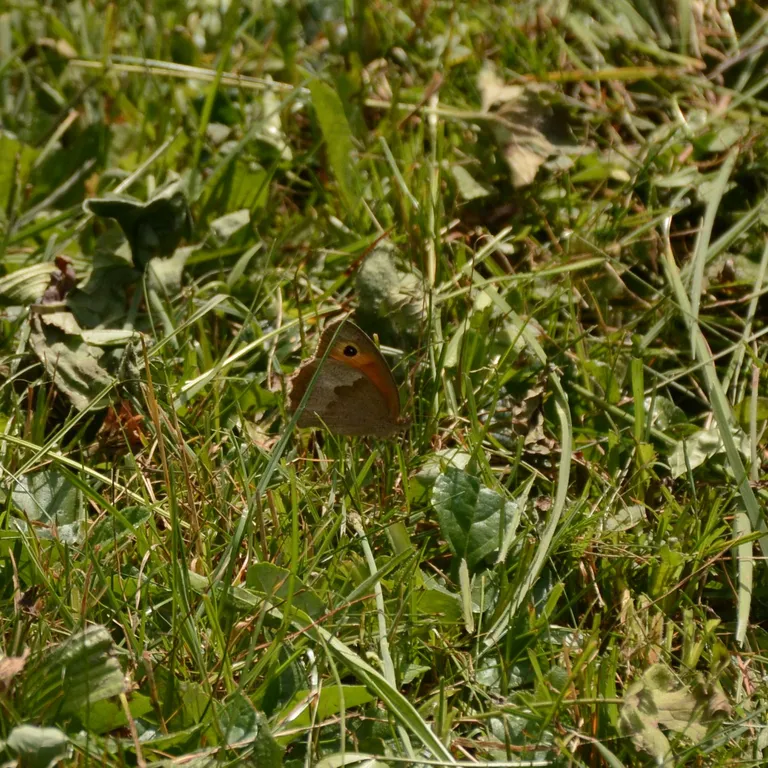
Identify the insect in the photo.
Maniola jurtina
